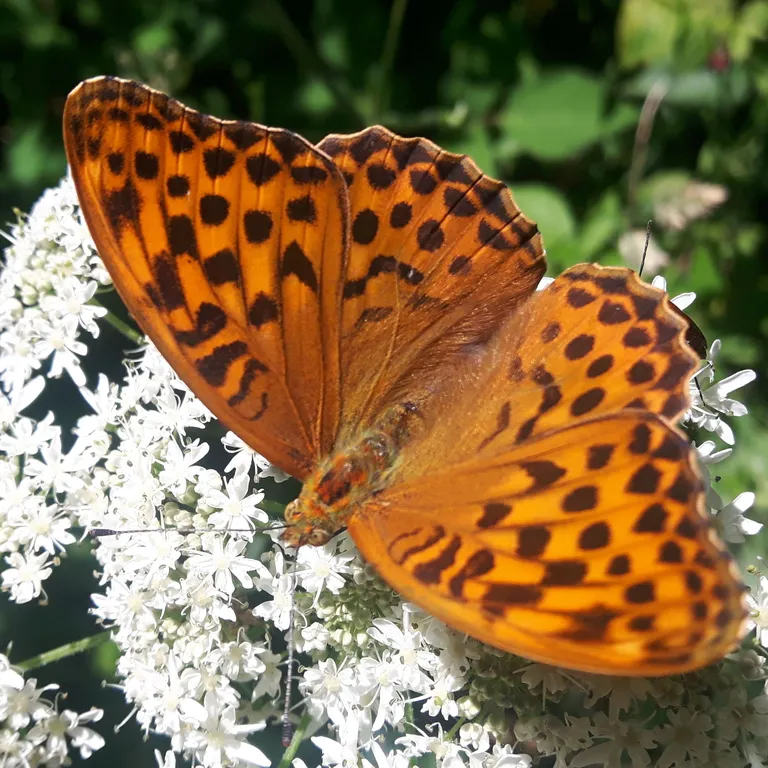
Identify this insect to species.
Argynnis paphia
